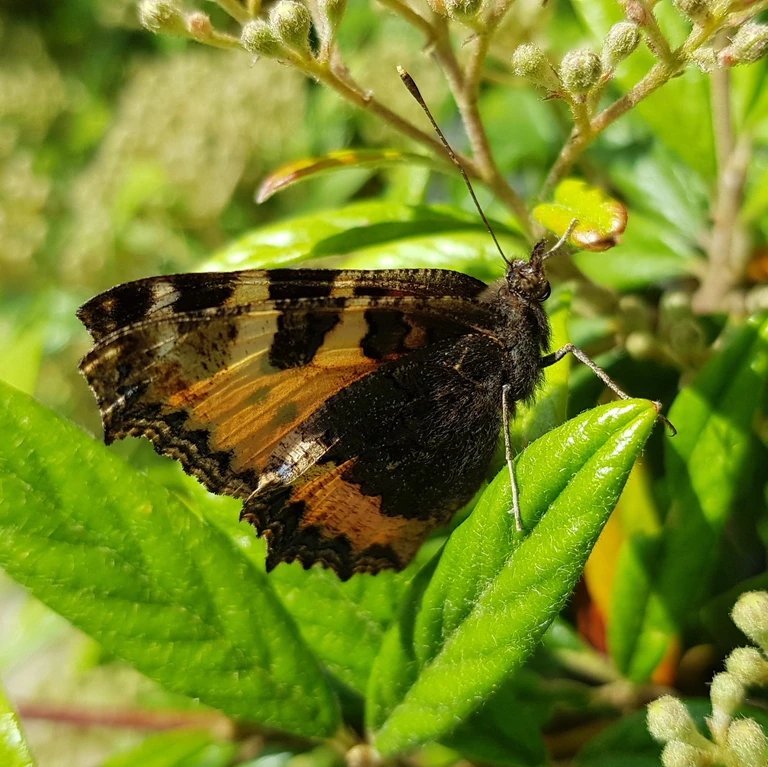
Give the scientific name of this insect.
Aglais urticae
